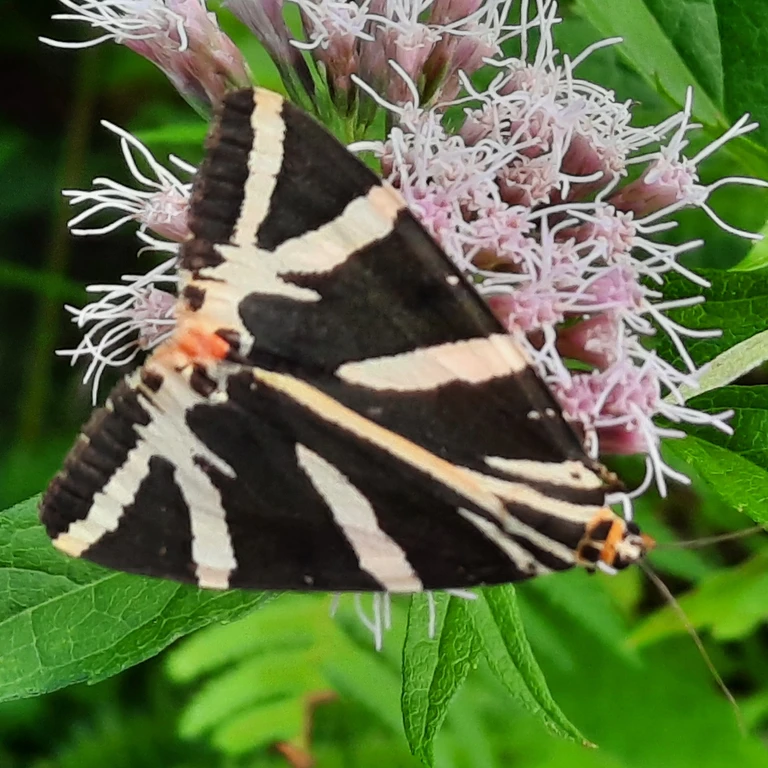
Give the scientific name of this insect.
Euplagia quadripunctaria
